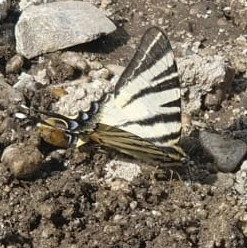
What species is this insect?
Iphiclides podalirius
